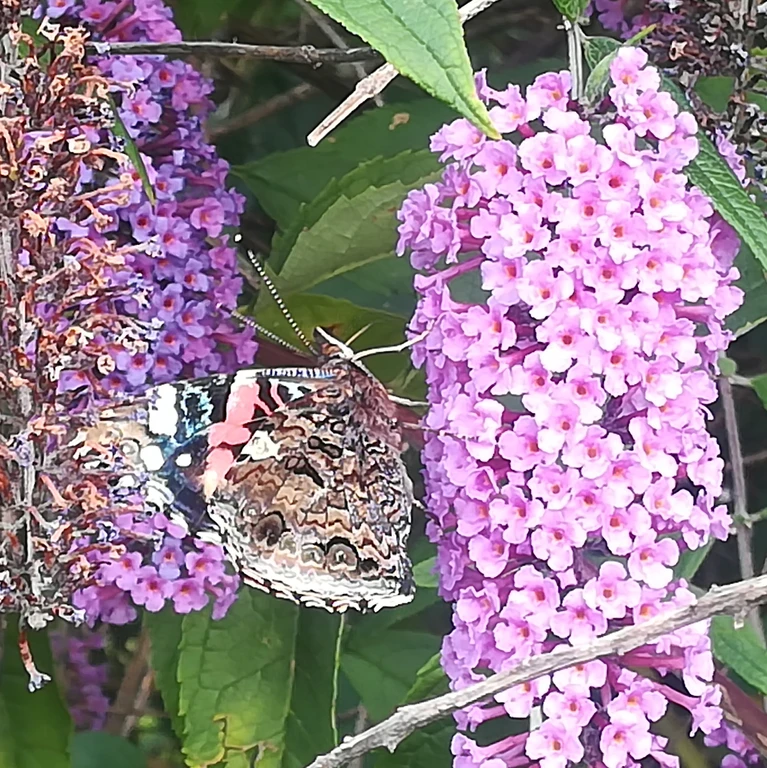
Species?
Vanessa cardui
